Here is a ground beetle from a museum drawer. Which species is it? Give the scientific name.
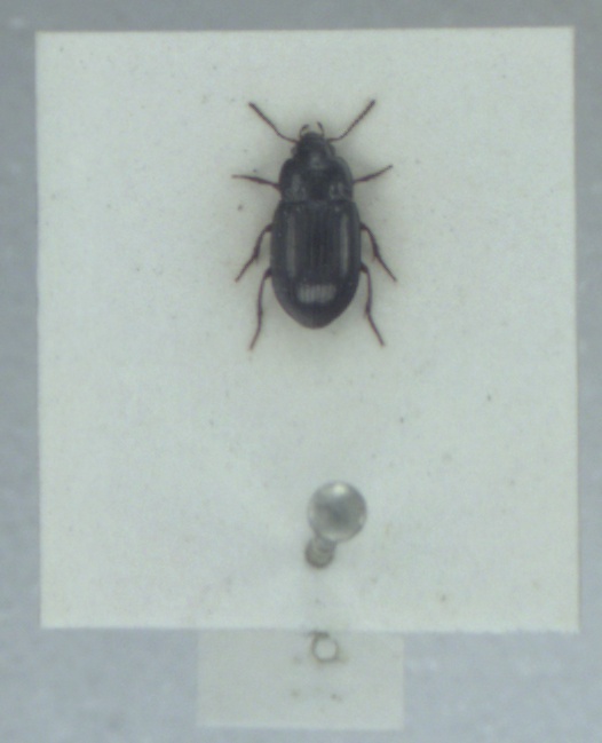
Amara infima
